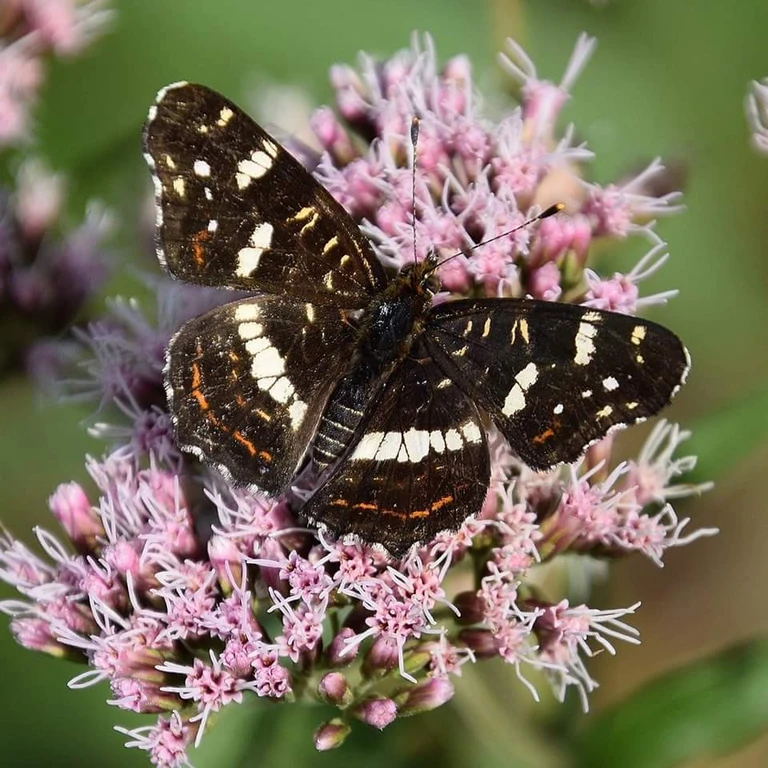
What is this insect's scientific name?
Araschnia levana
